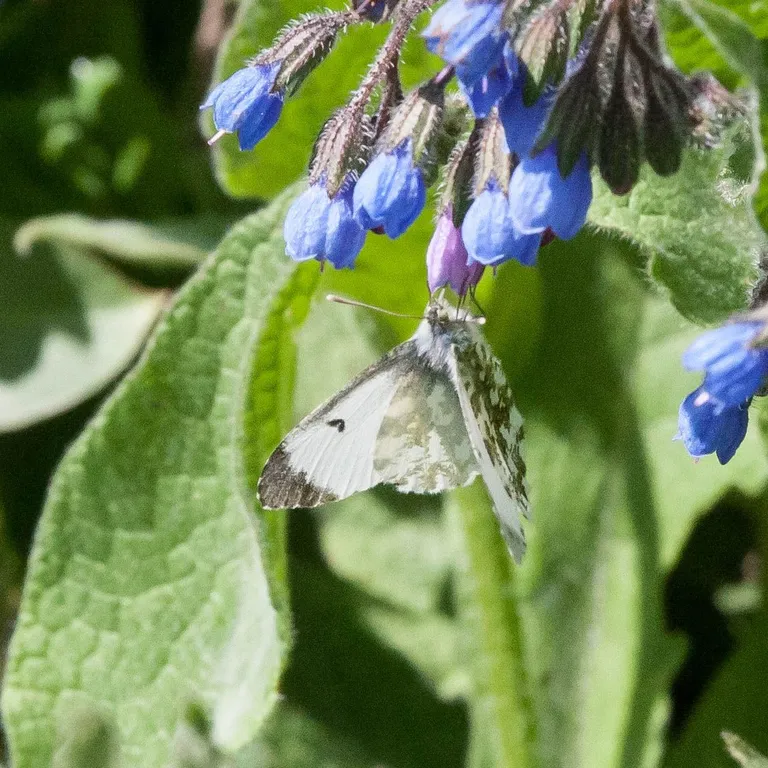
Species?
Anthocharis cardamines
